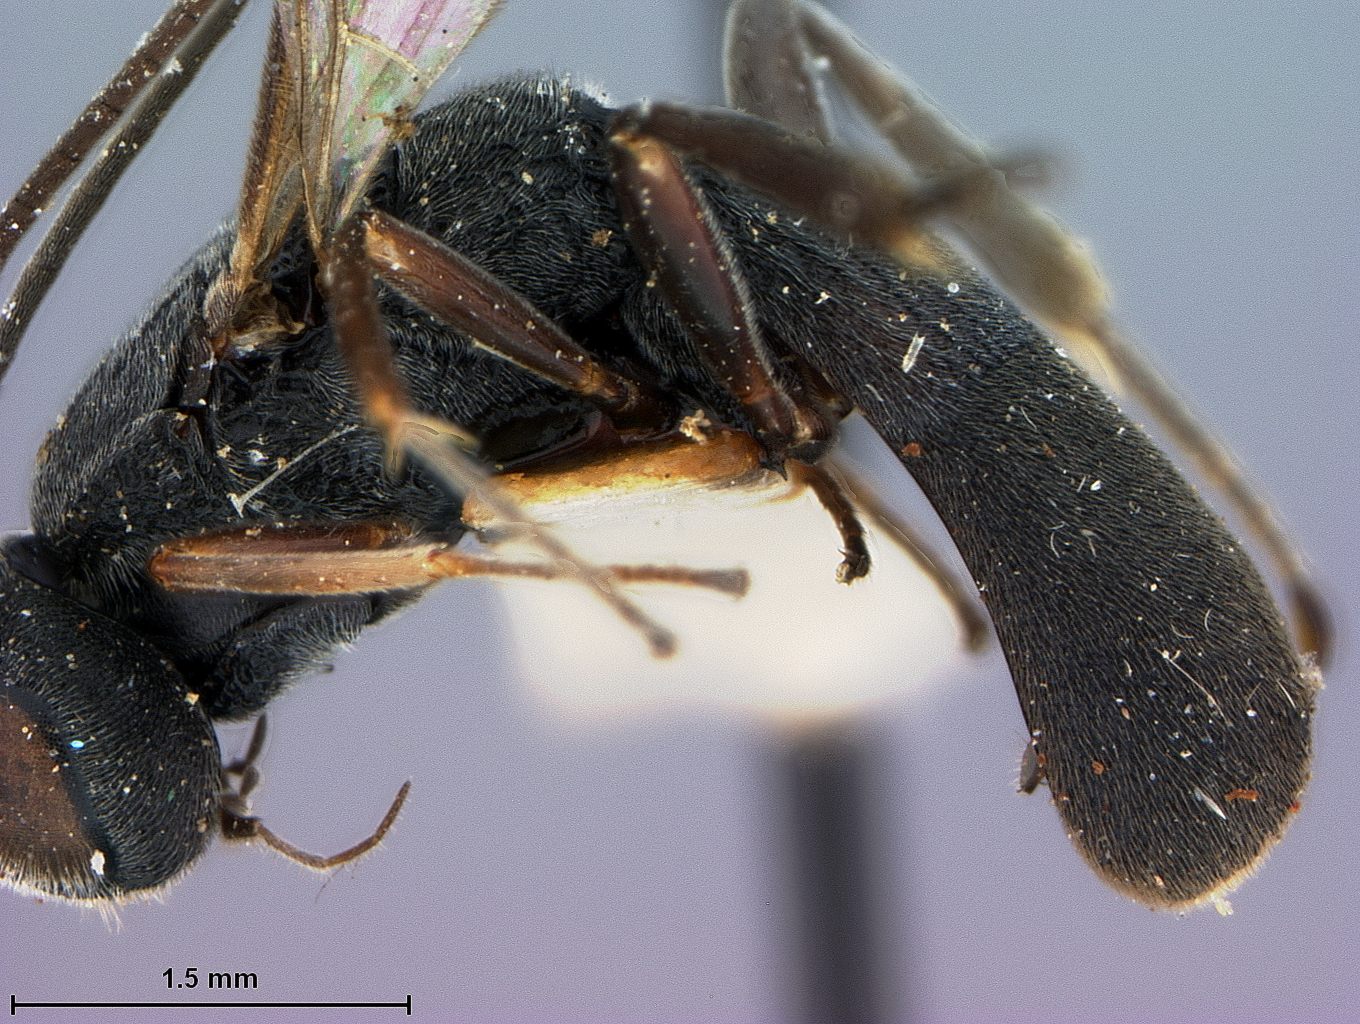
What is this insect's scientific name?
Cubochelonus tagalicus
